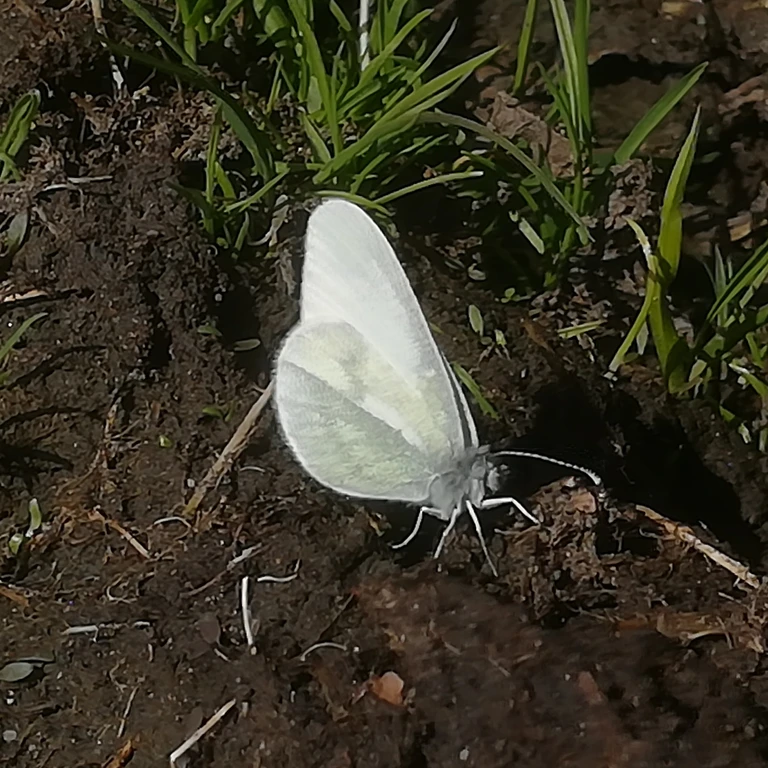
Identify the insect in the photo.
Leptidea sinapis/juvernica
